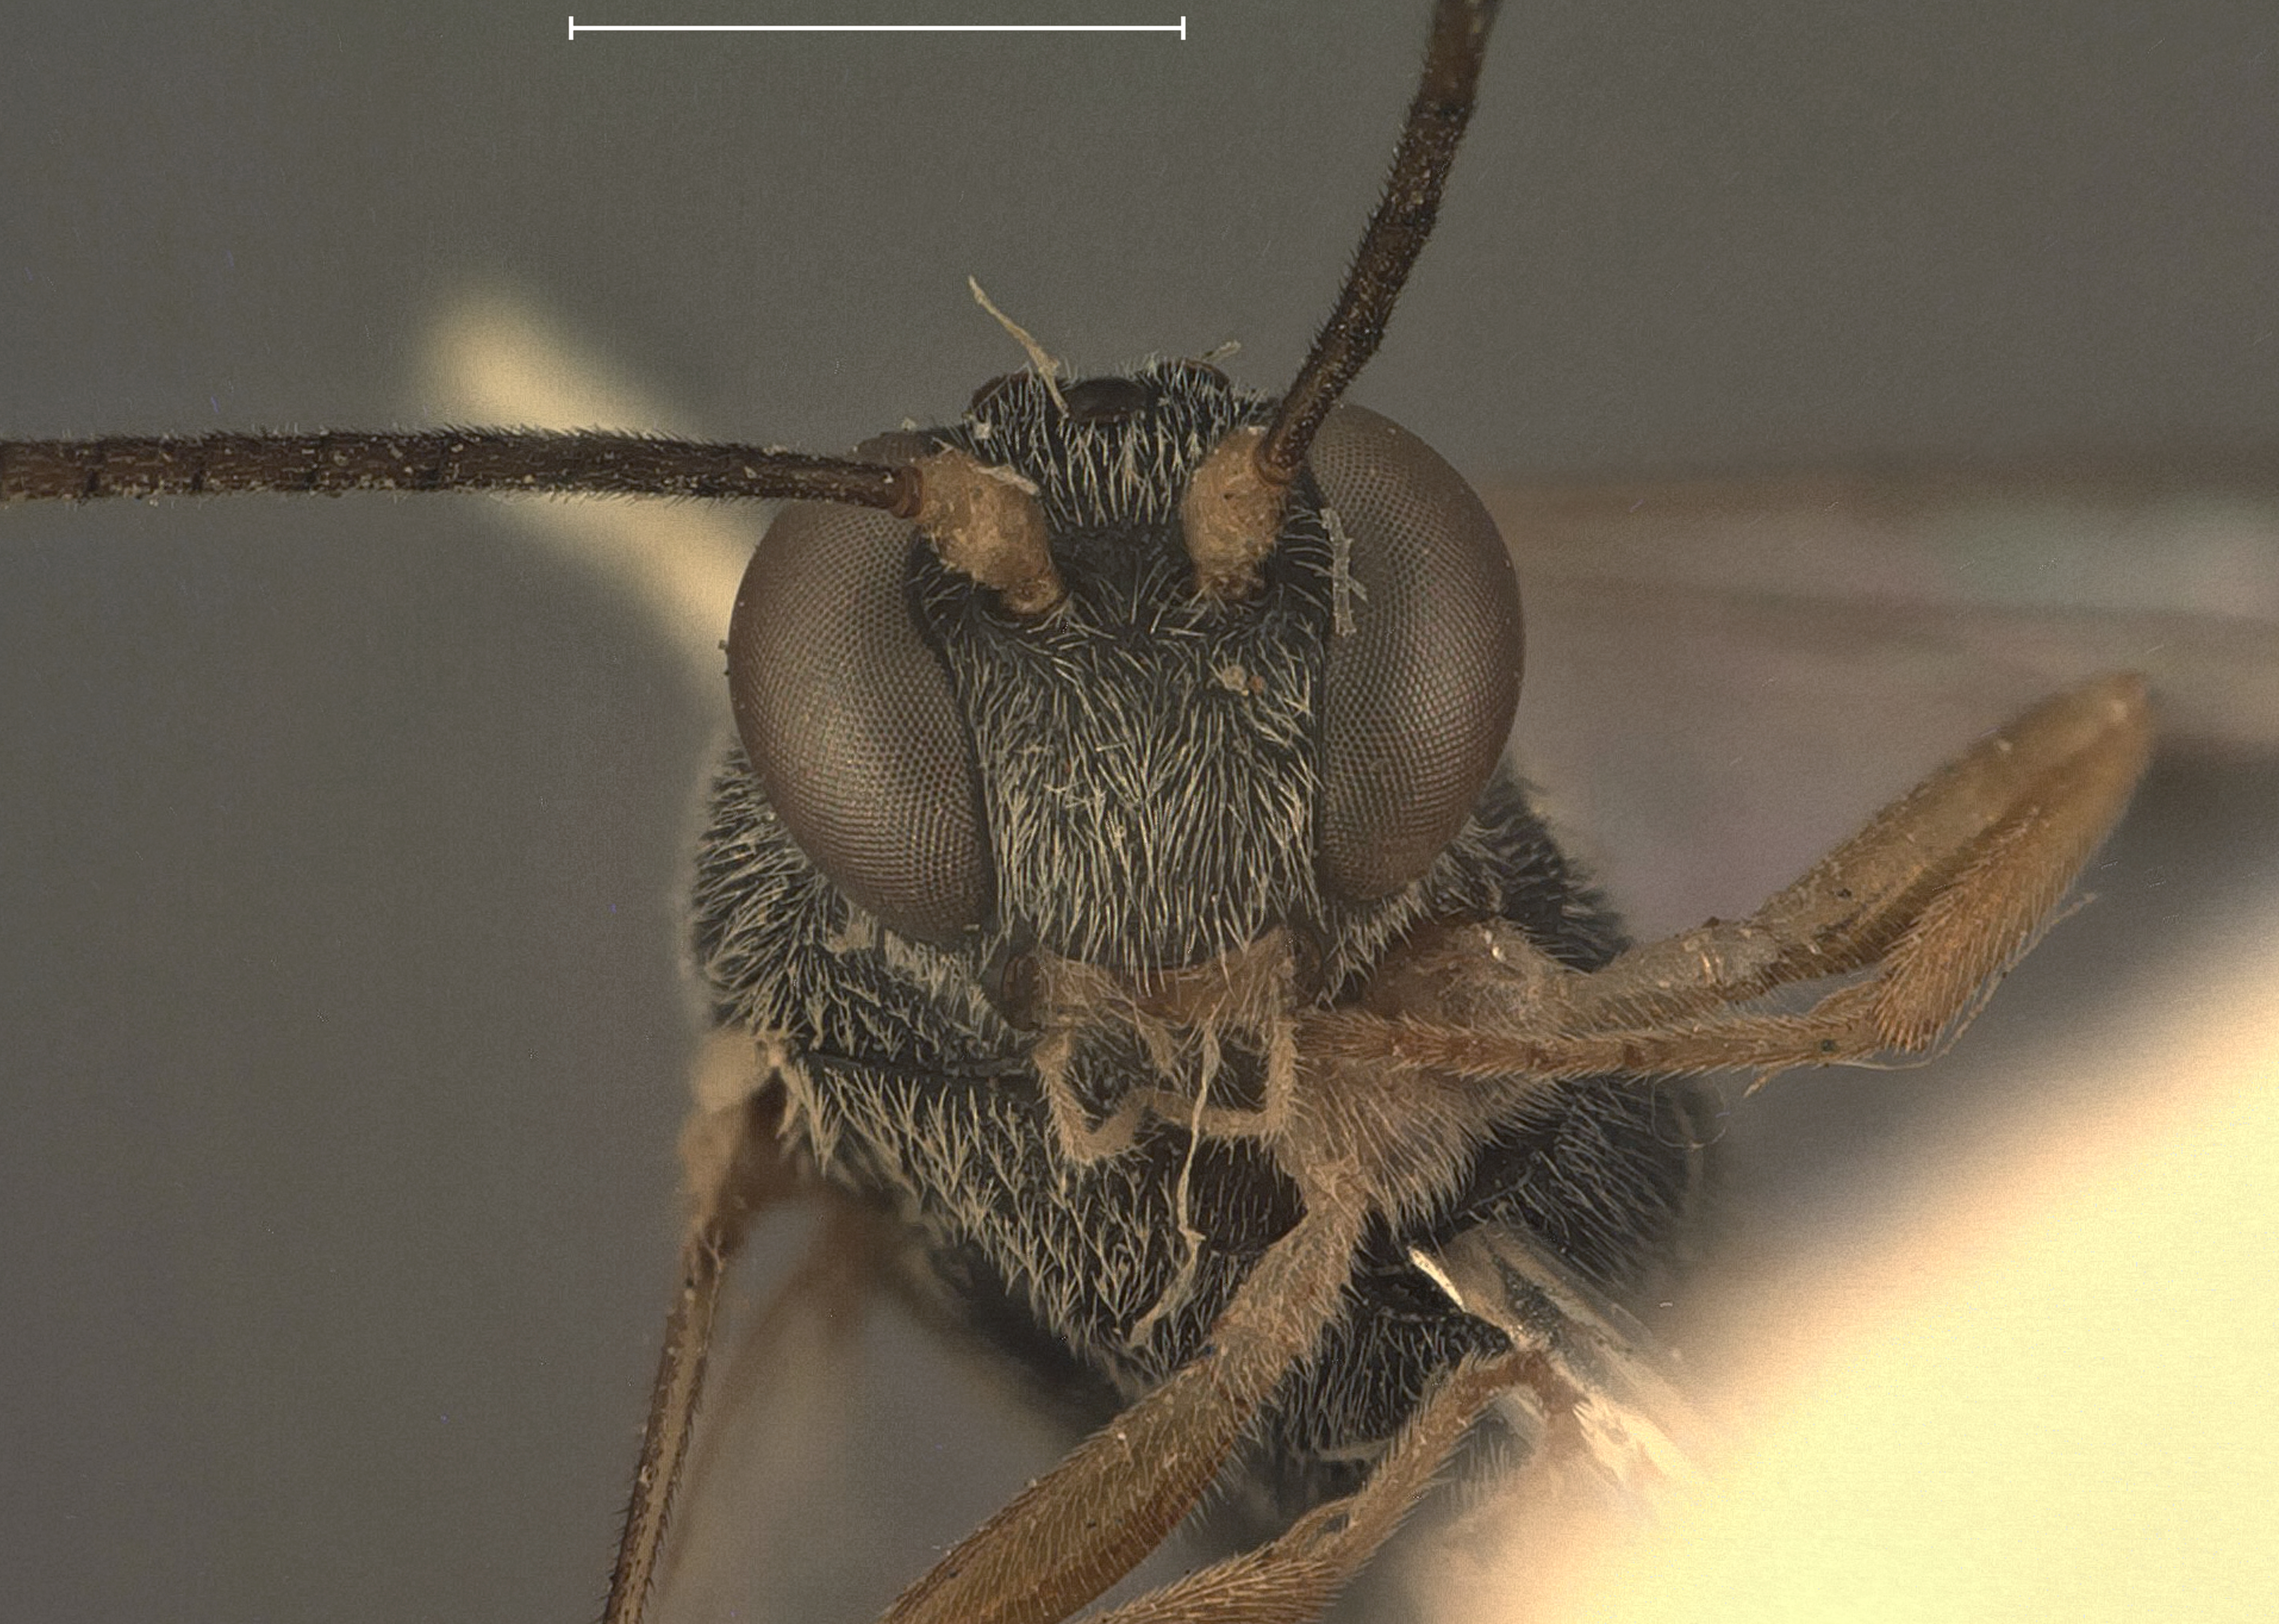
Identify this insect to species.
Dioctes gardneri
